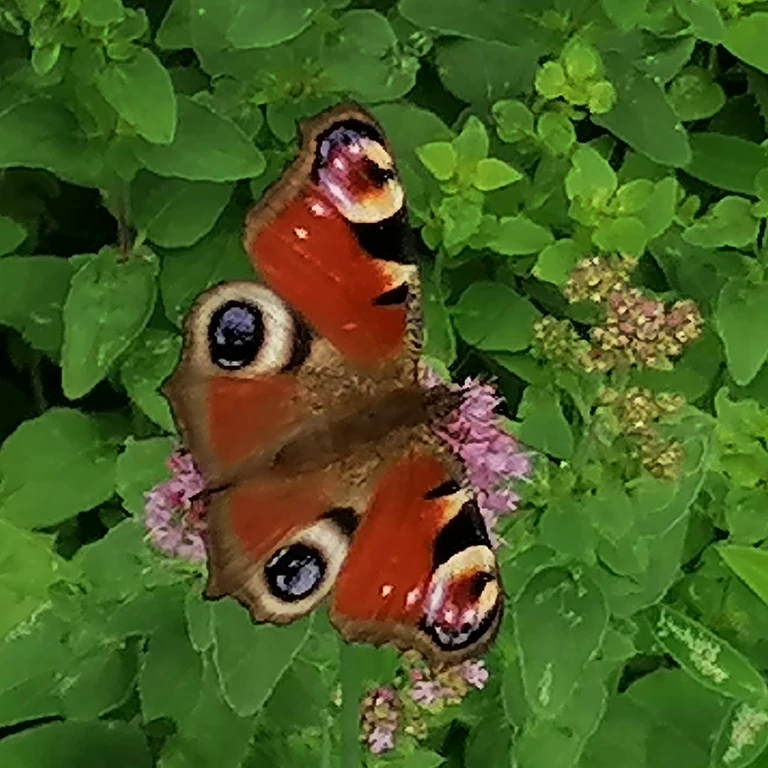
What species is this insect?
Aglais io
